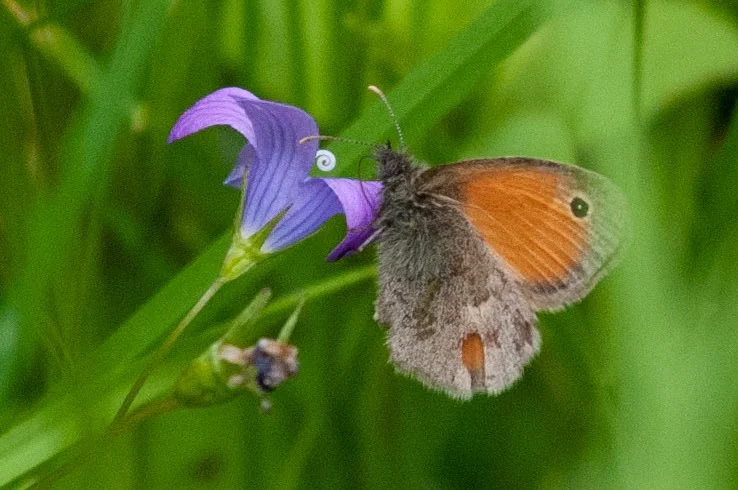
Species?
Coenonympha pamphilus
